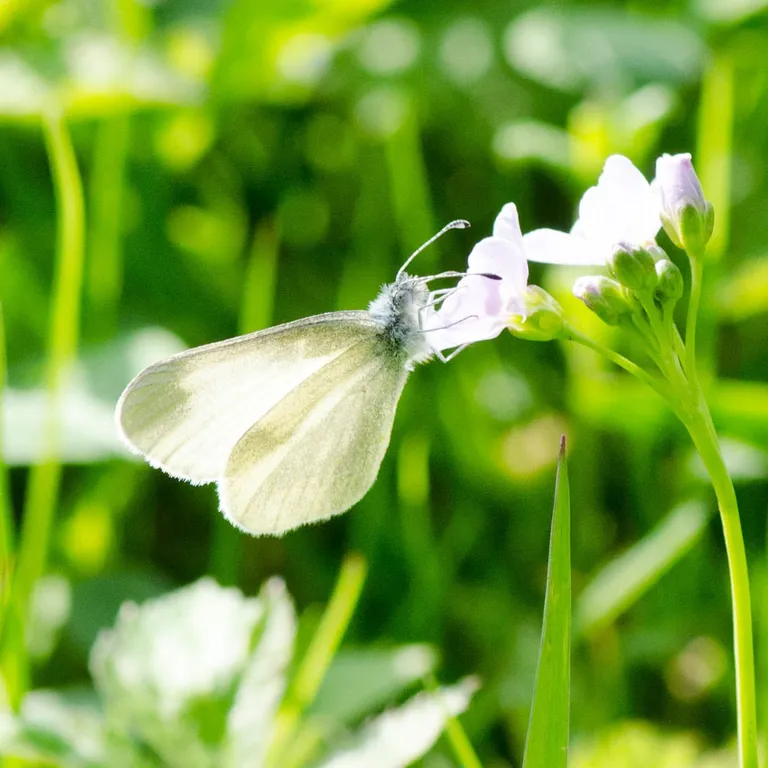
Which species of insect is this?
Leptidea sinapis/juvernica
